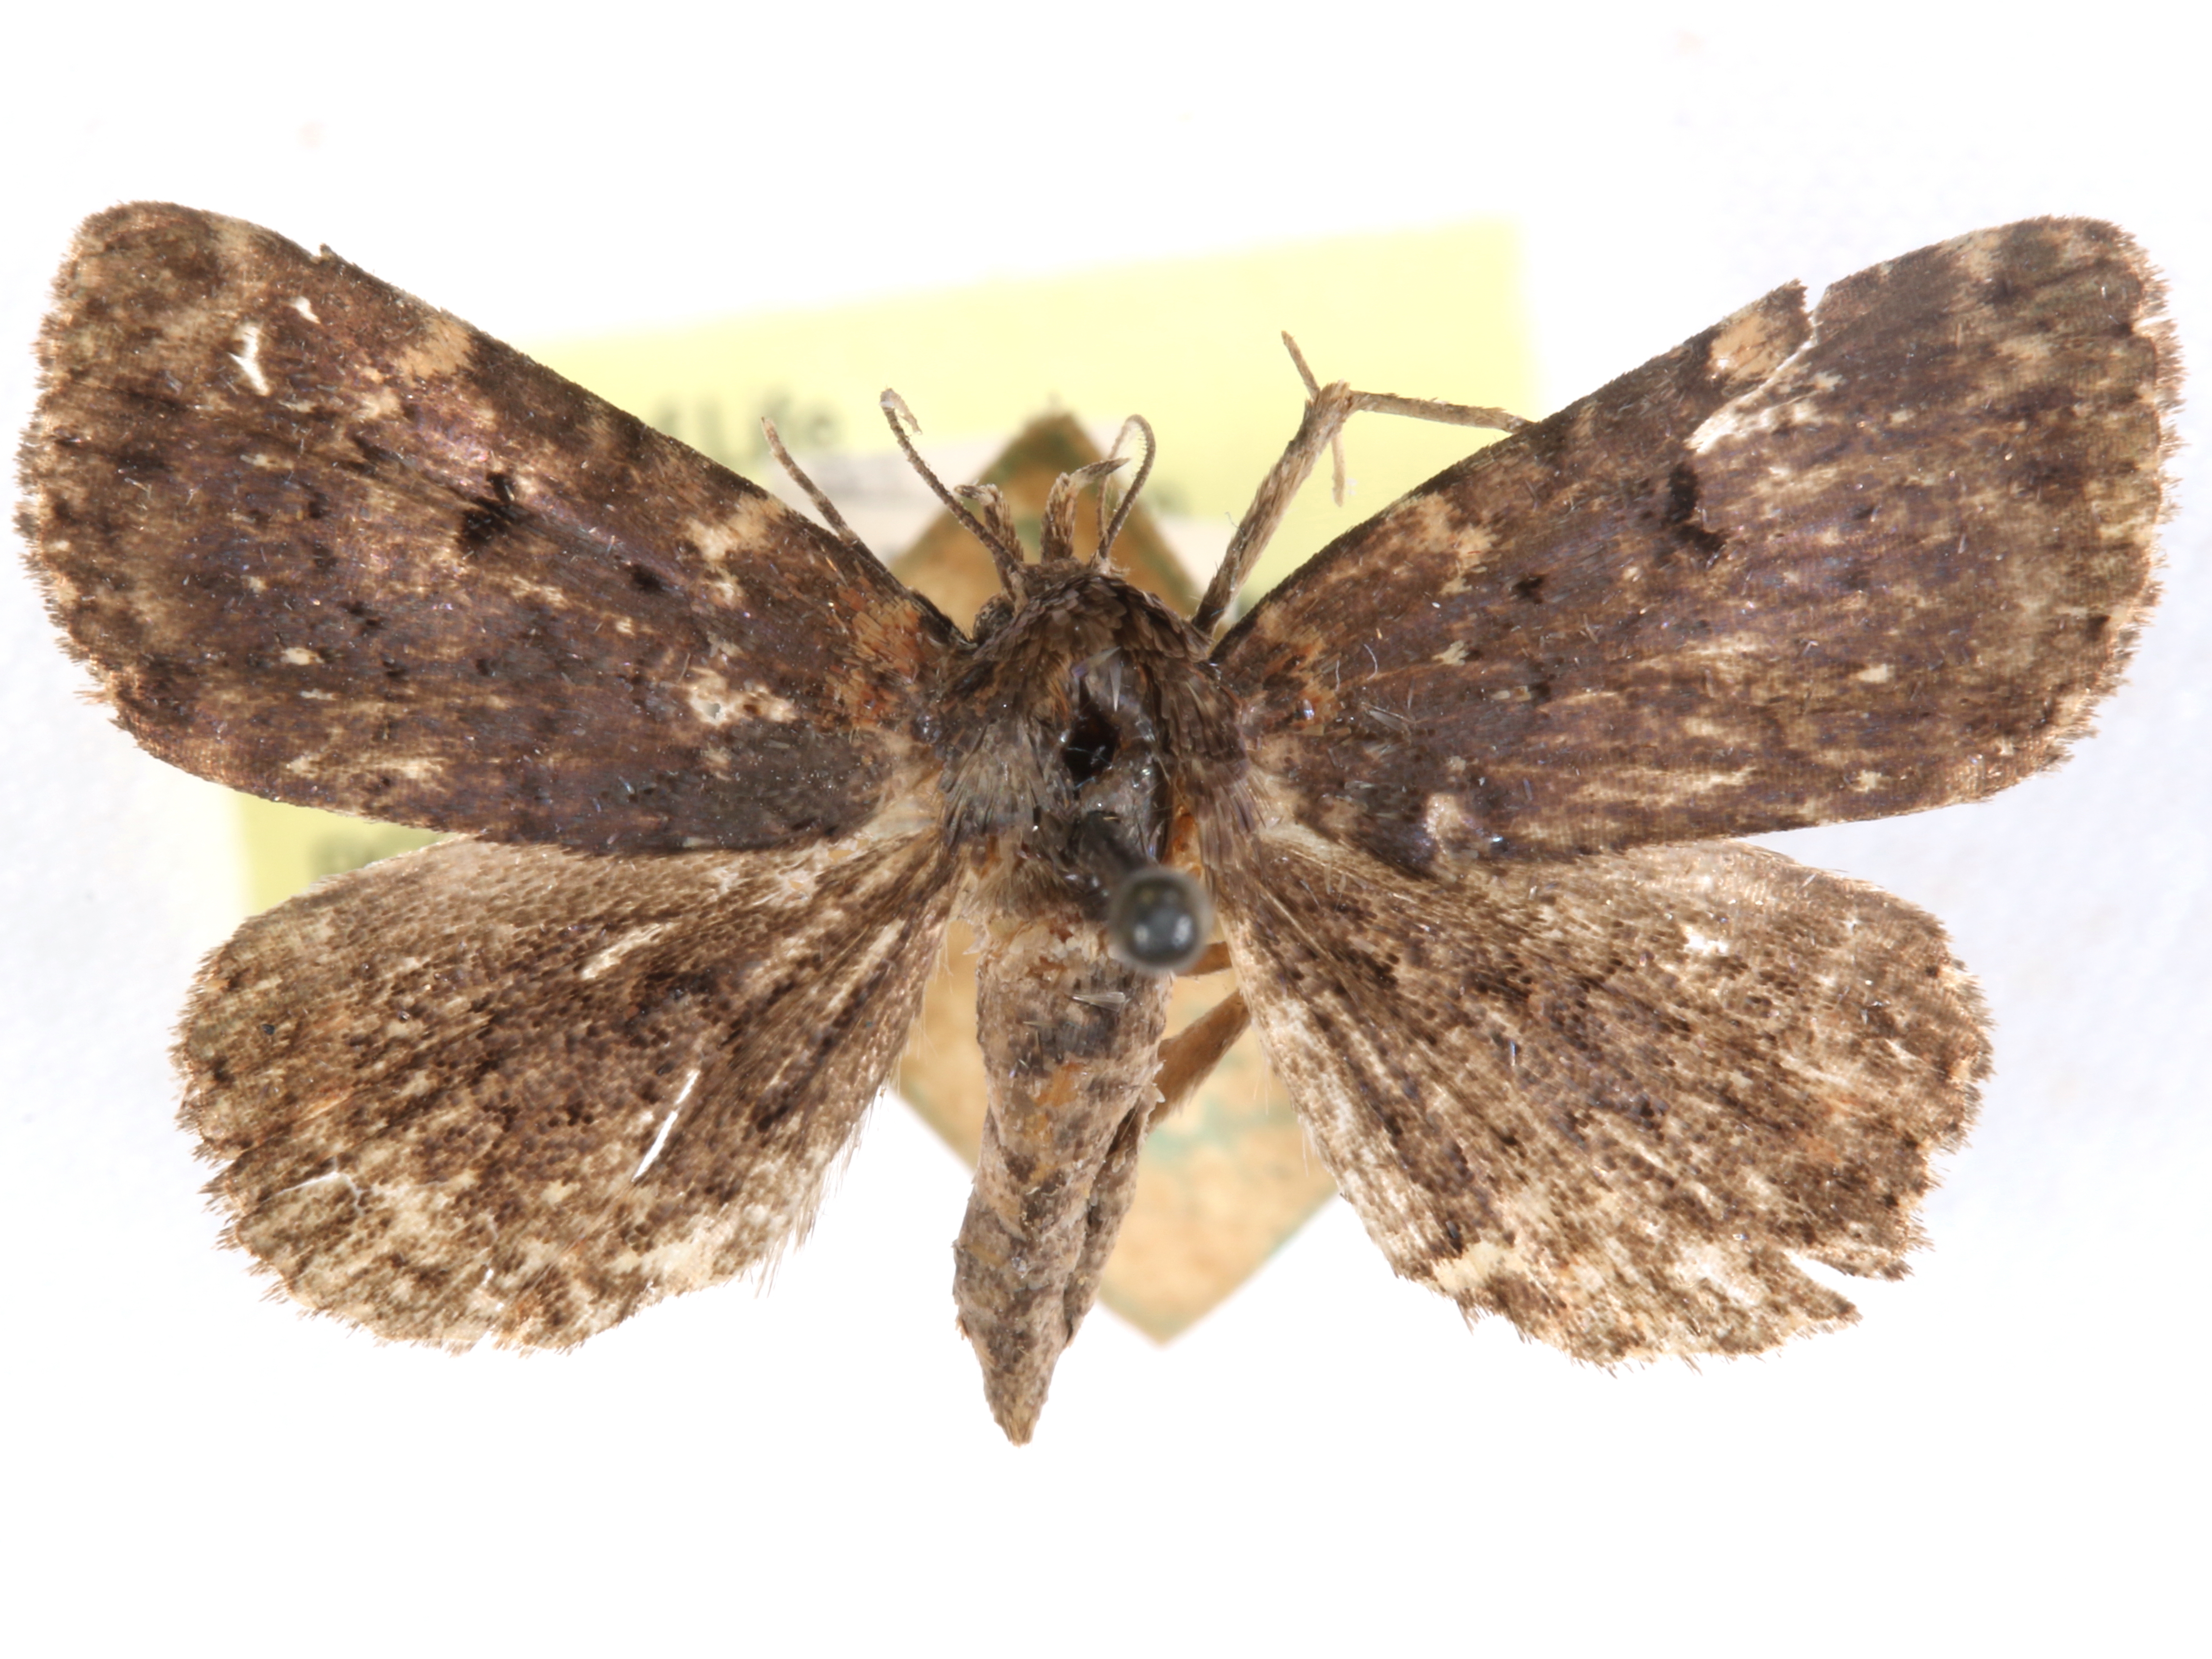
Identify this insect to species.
Diomea cremata
